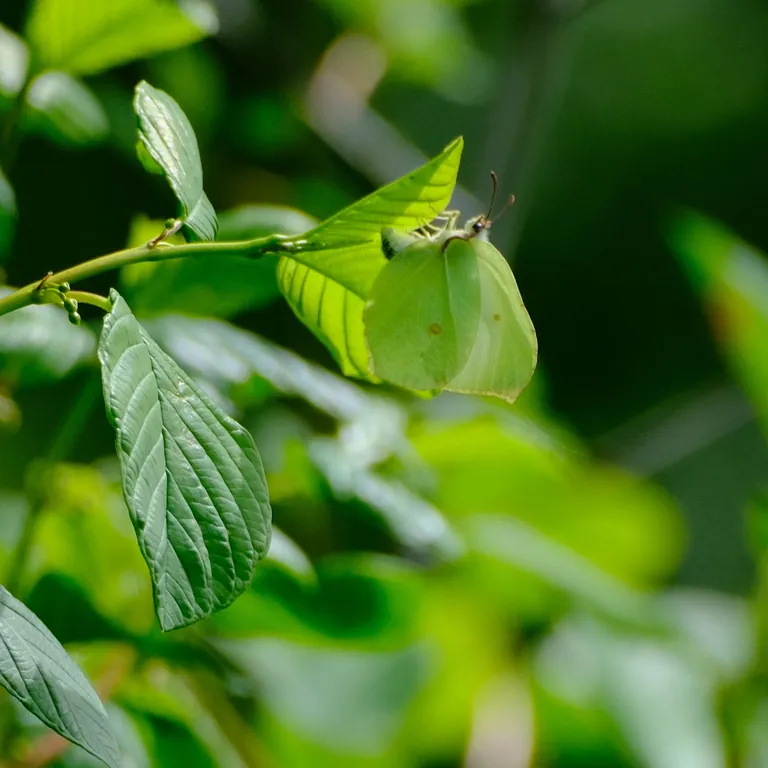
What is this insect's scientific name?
Gonepteryx rhamni
